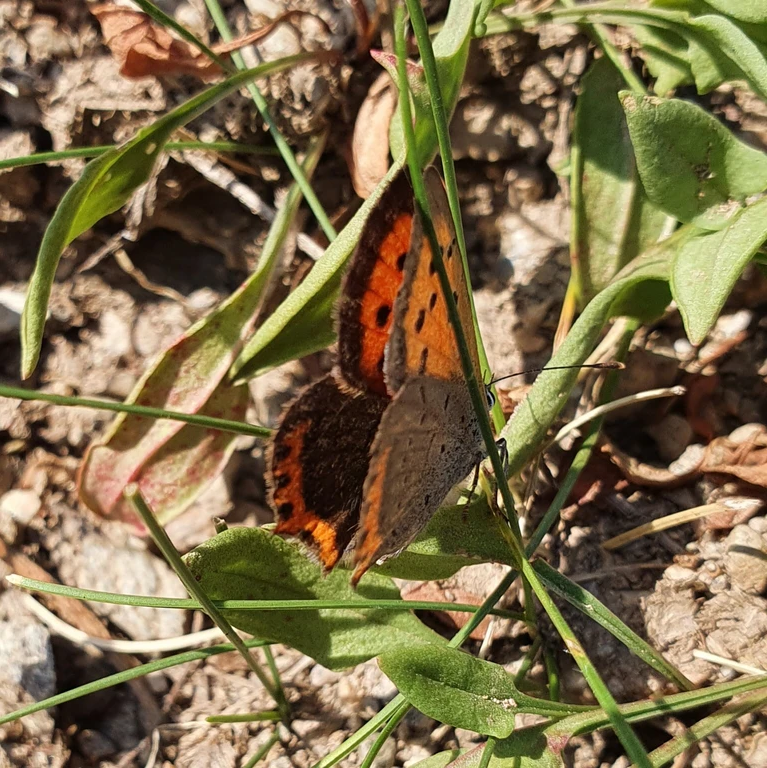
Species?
Lycaena phlaeas
